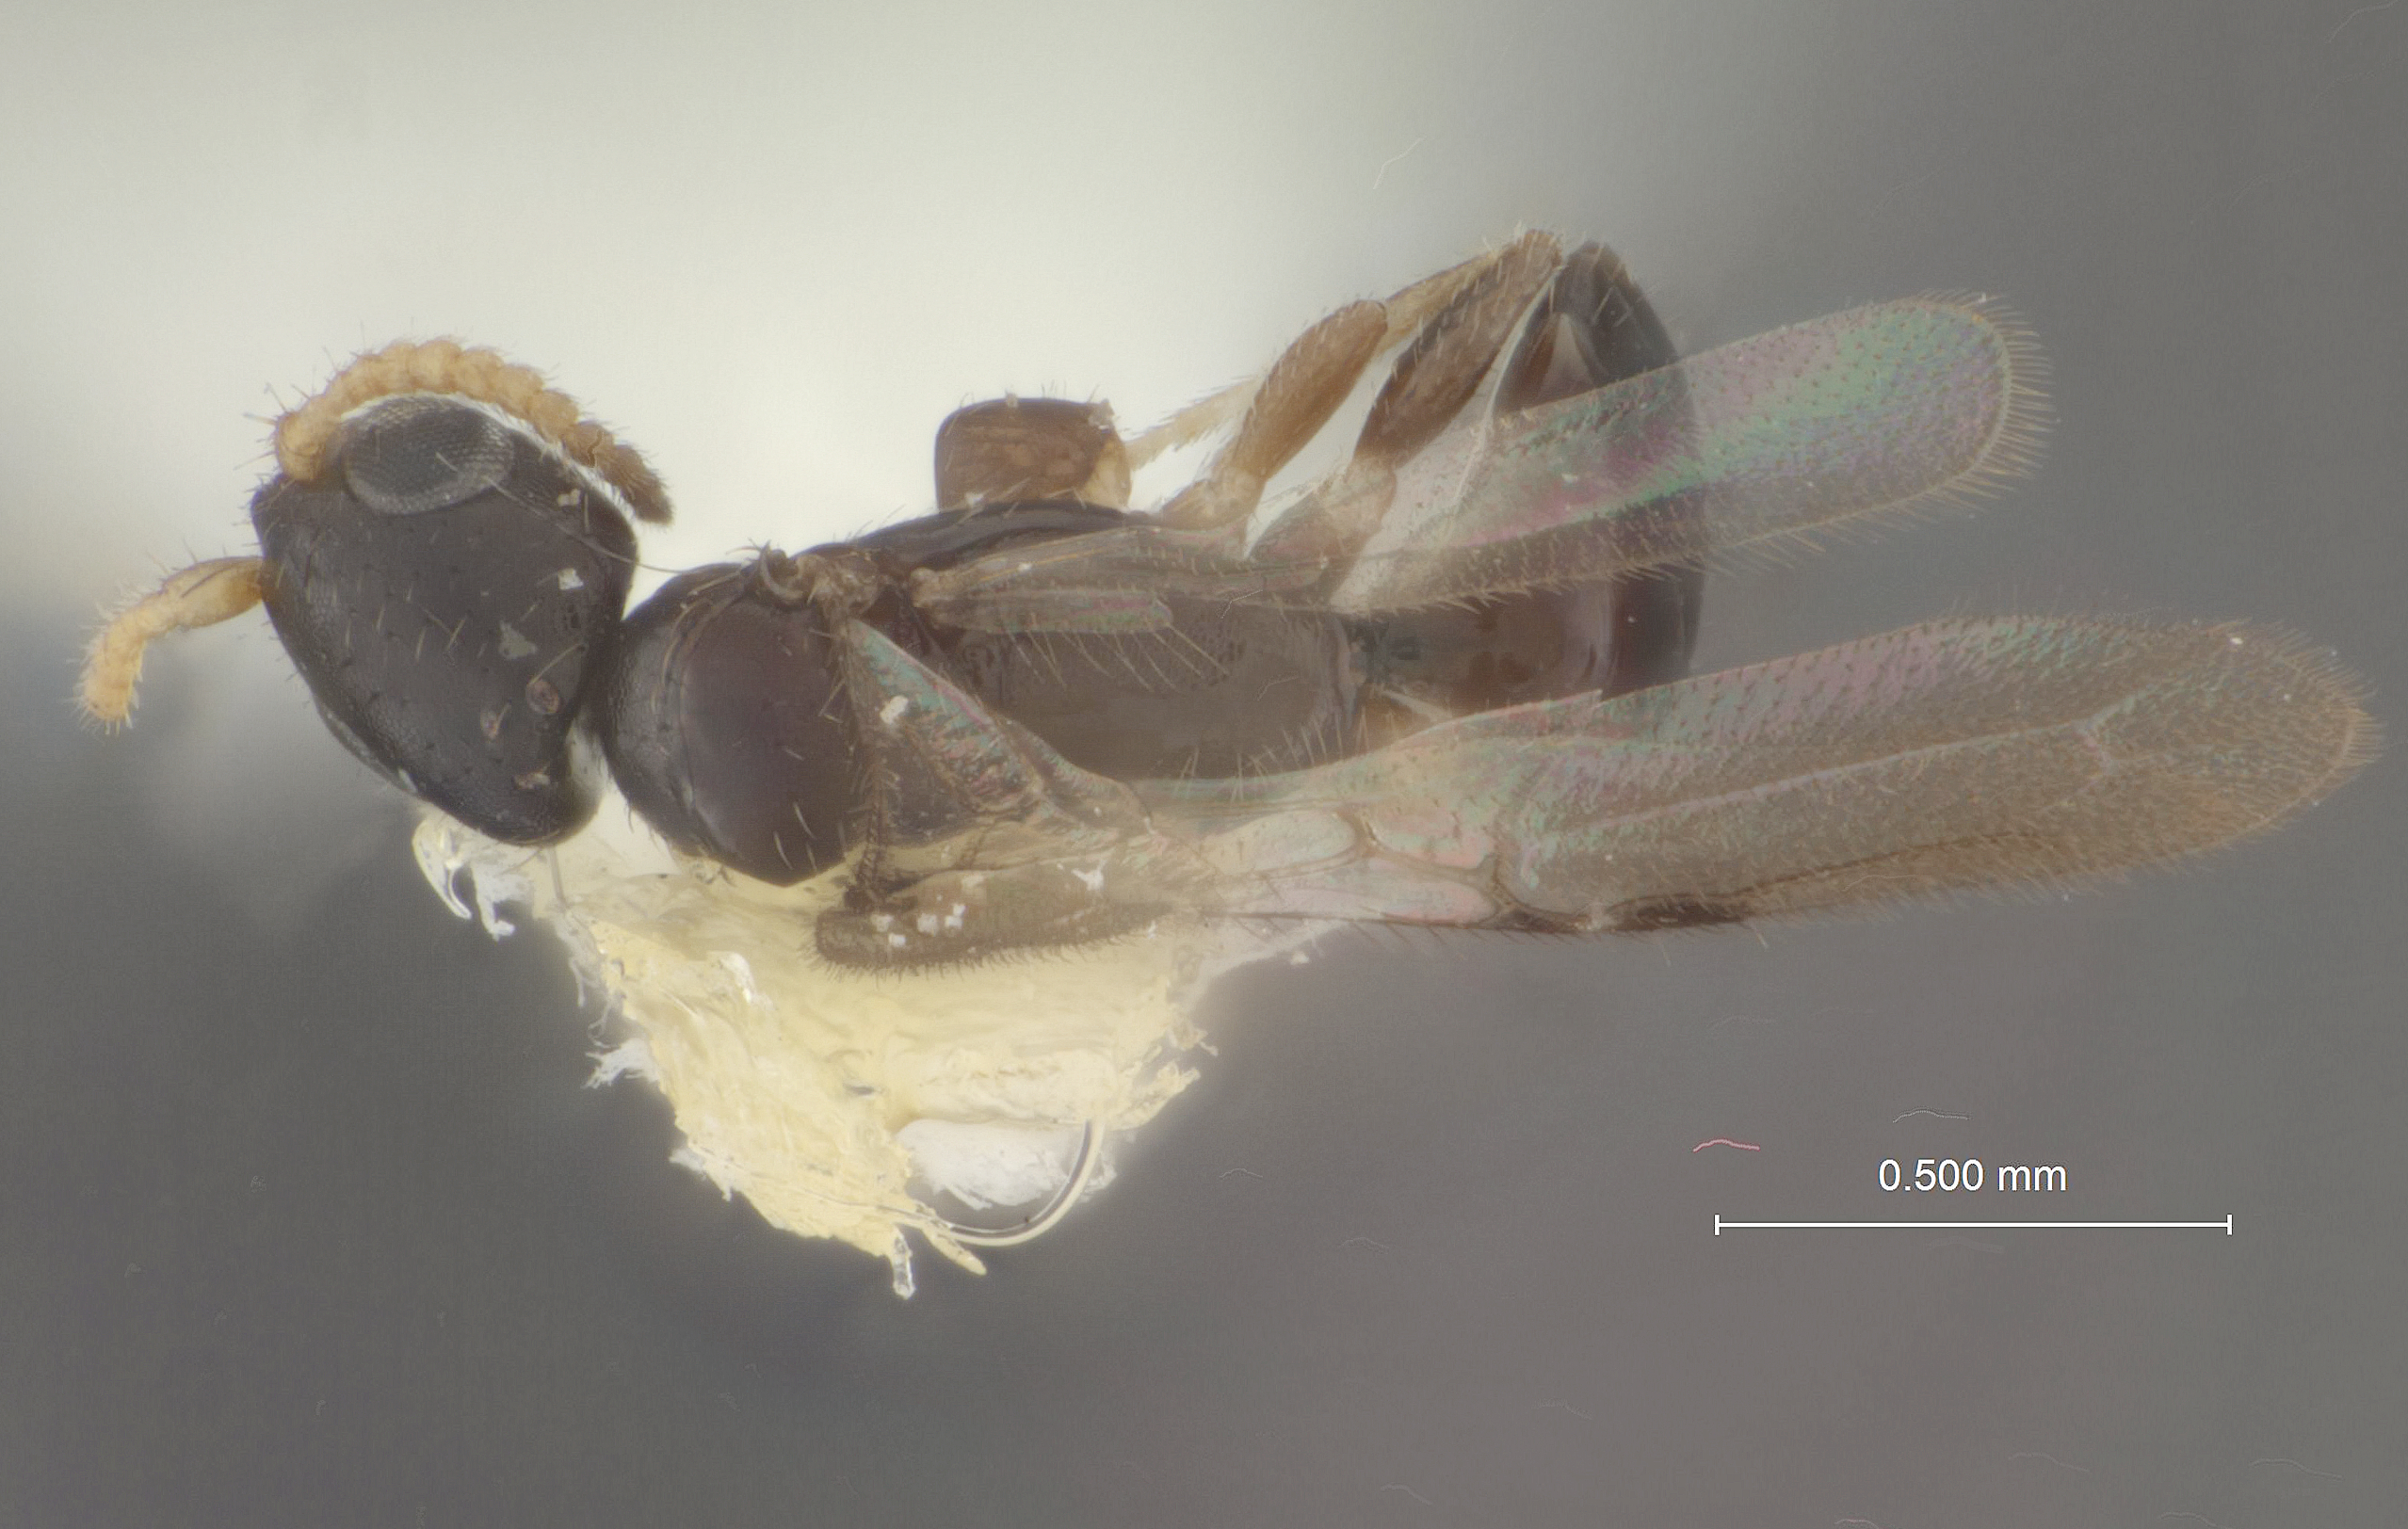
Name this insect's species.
Goniozus antilleanus
